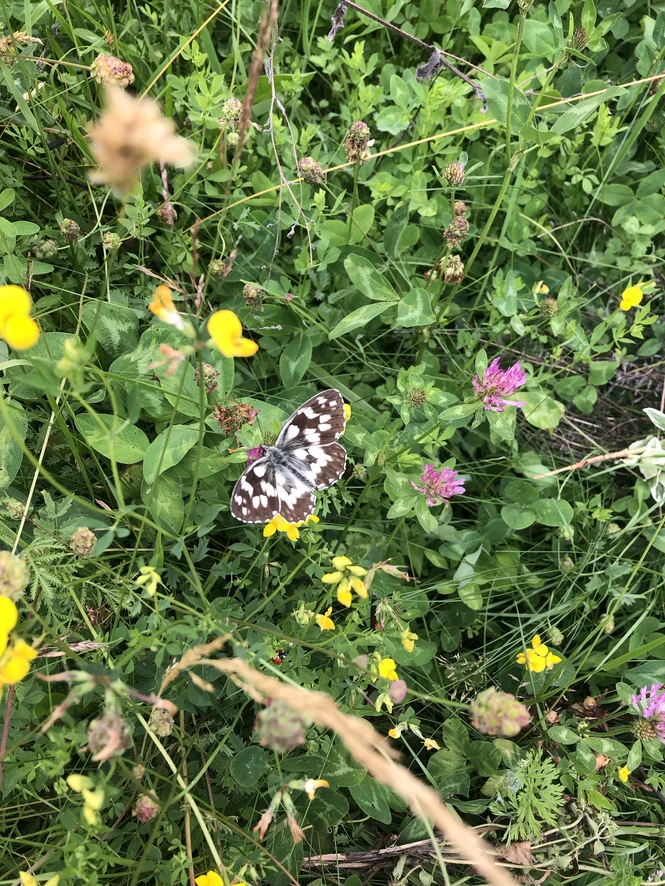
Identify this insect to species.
Melanargia galathea
